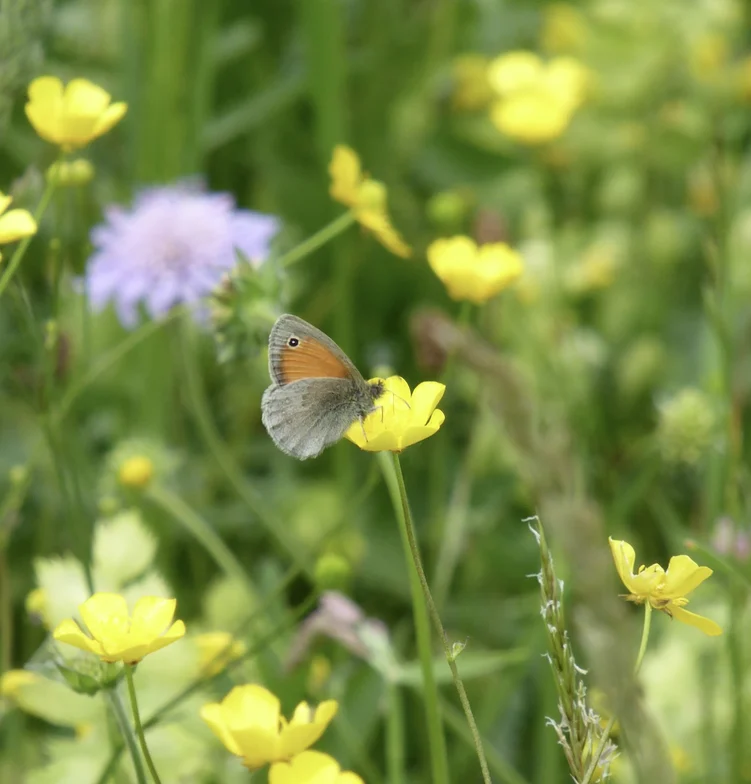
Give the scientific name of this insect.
Coenonympha pamphilus
